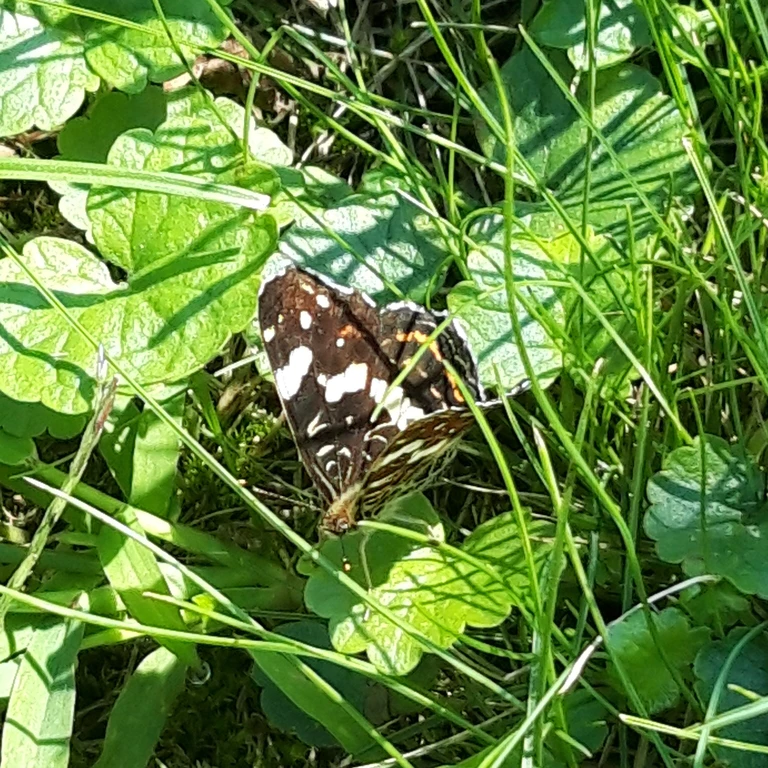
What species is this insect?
Araschnia levana
